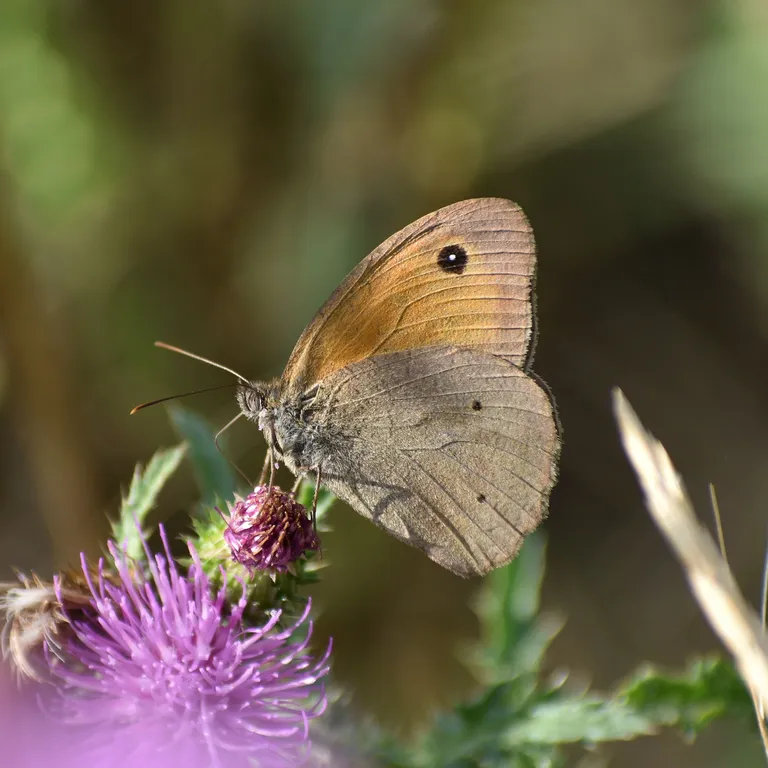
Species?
Maniola jurtina
